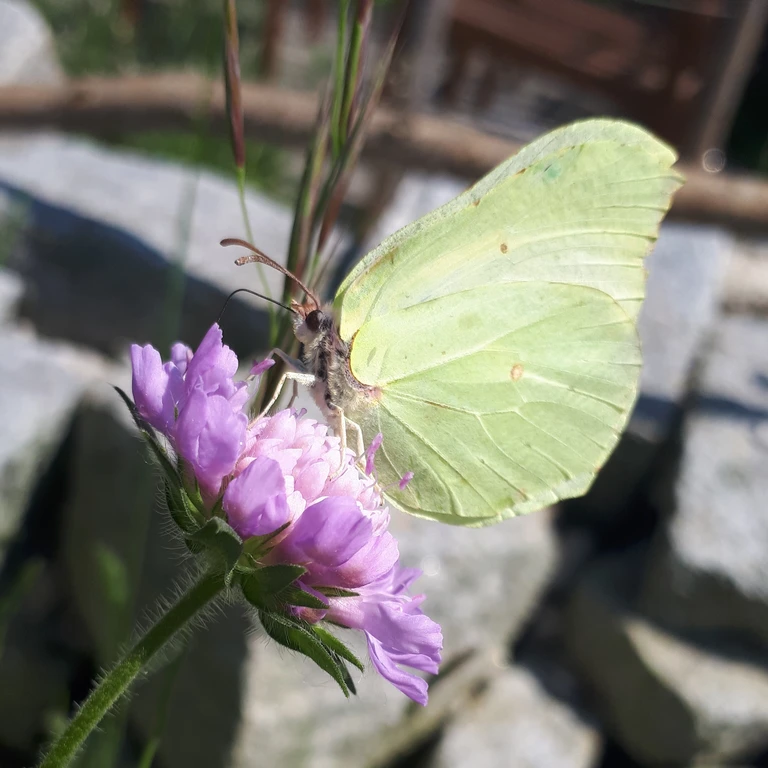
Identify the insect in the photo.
Gonepteryx rhamni
